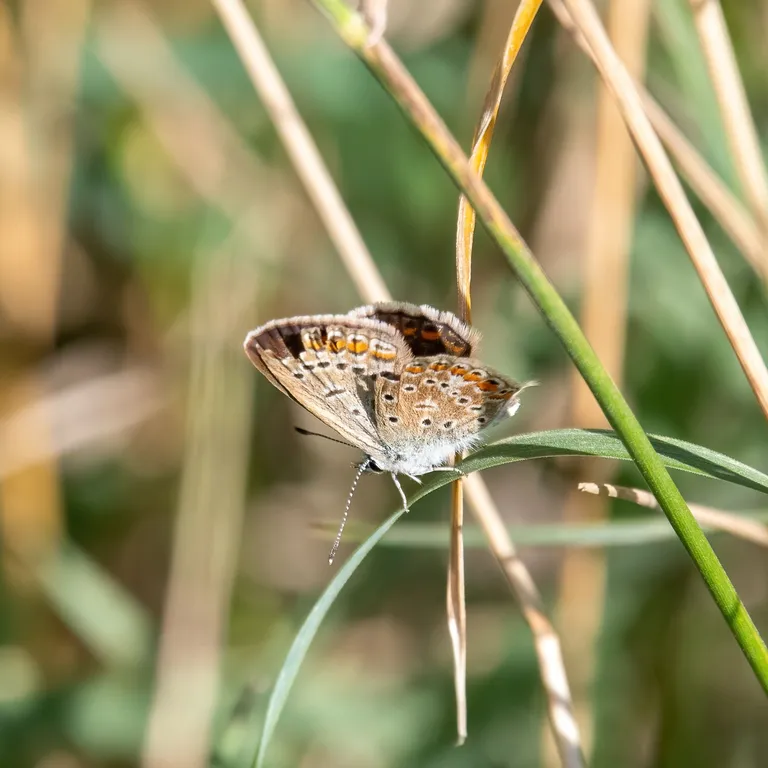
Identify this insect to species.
Polyommatus icarus
